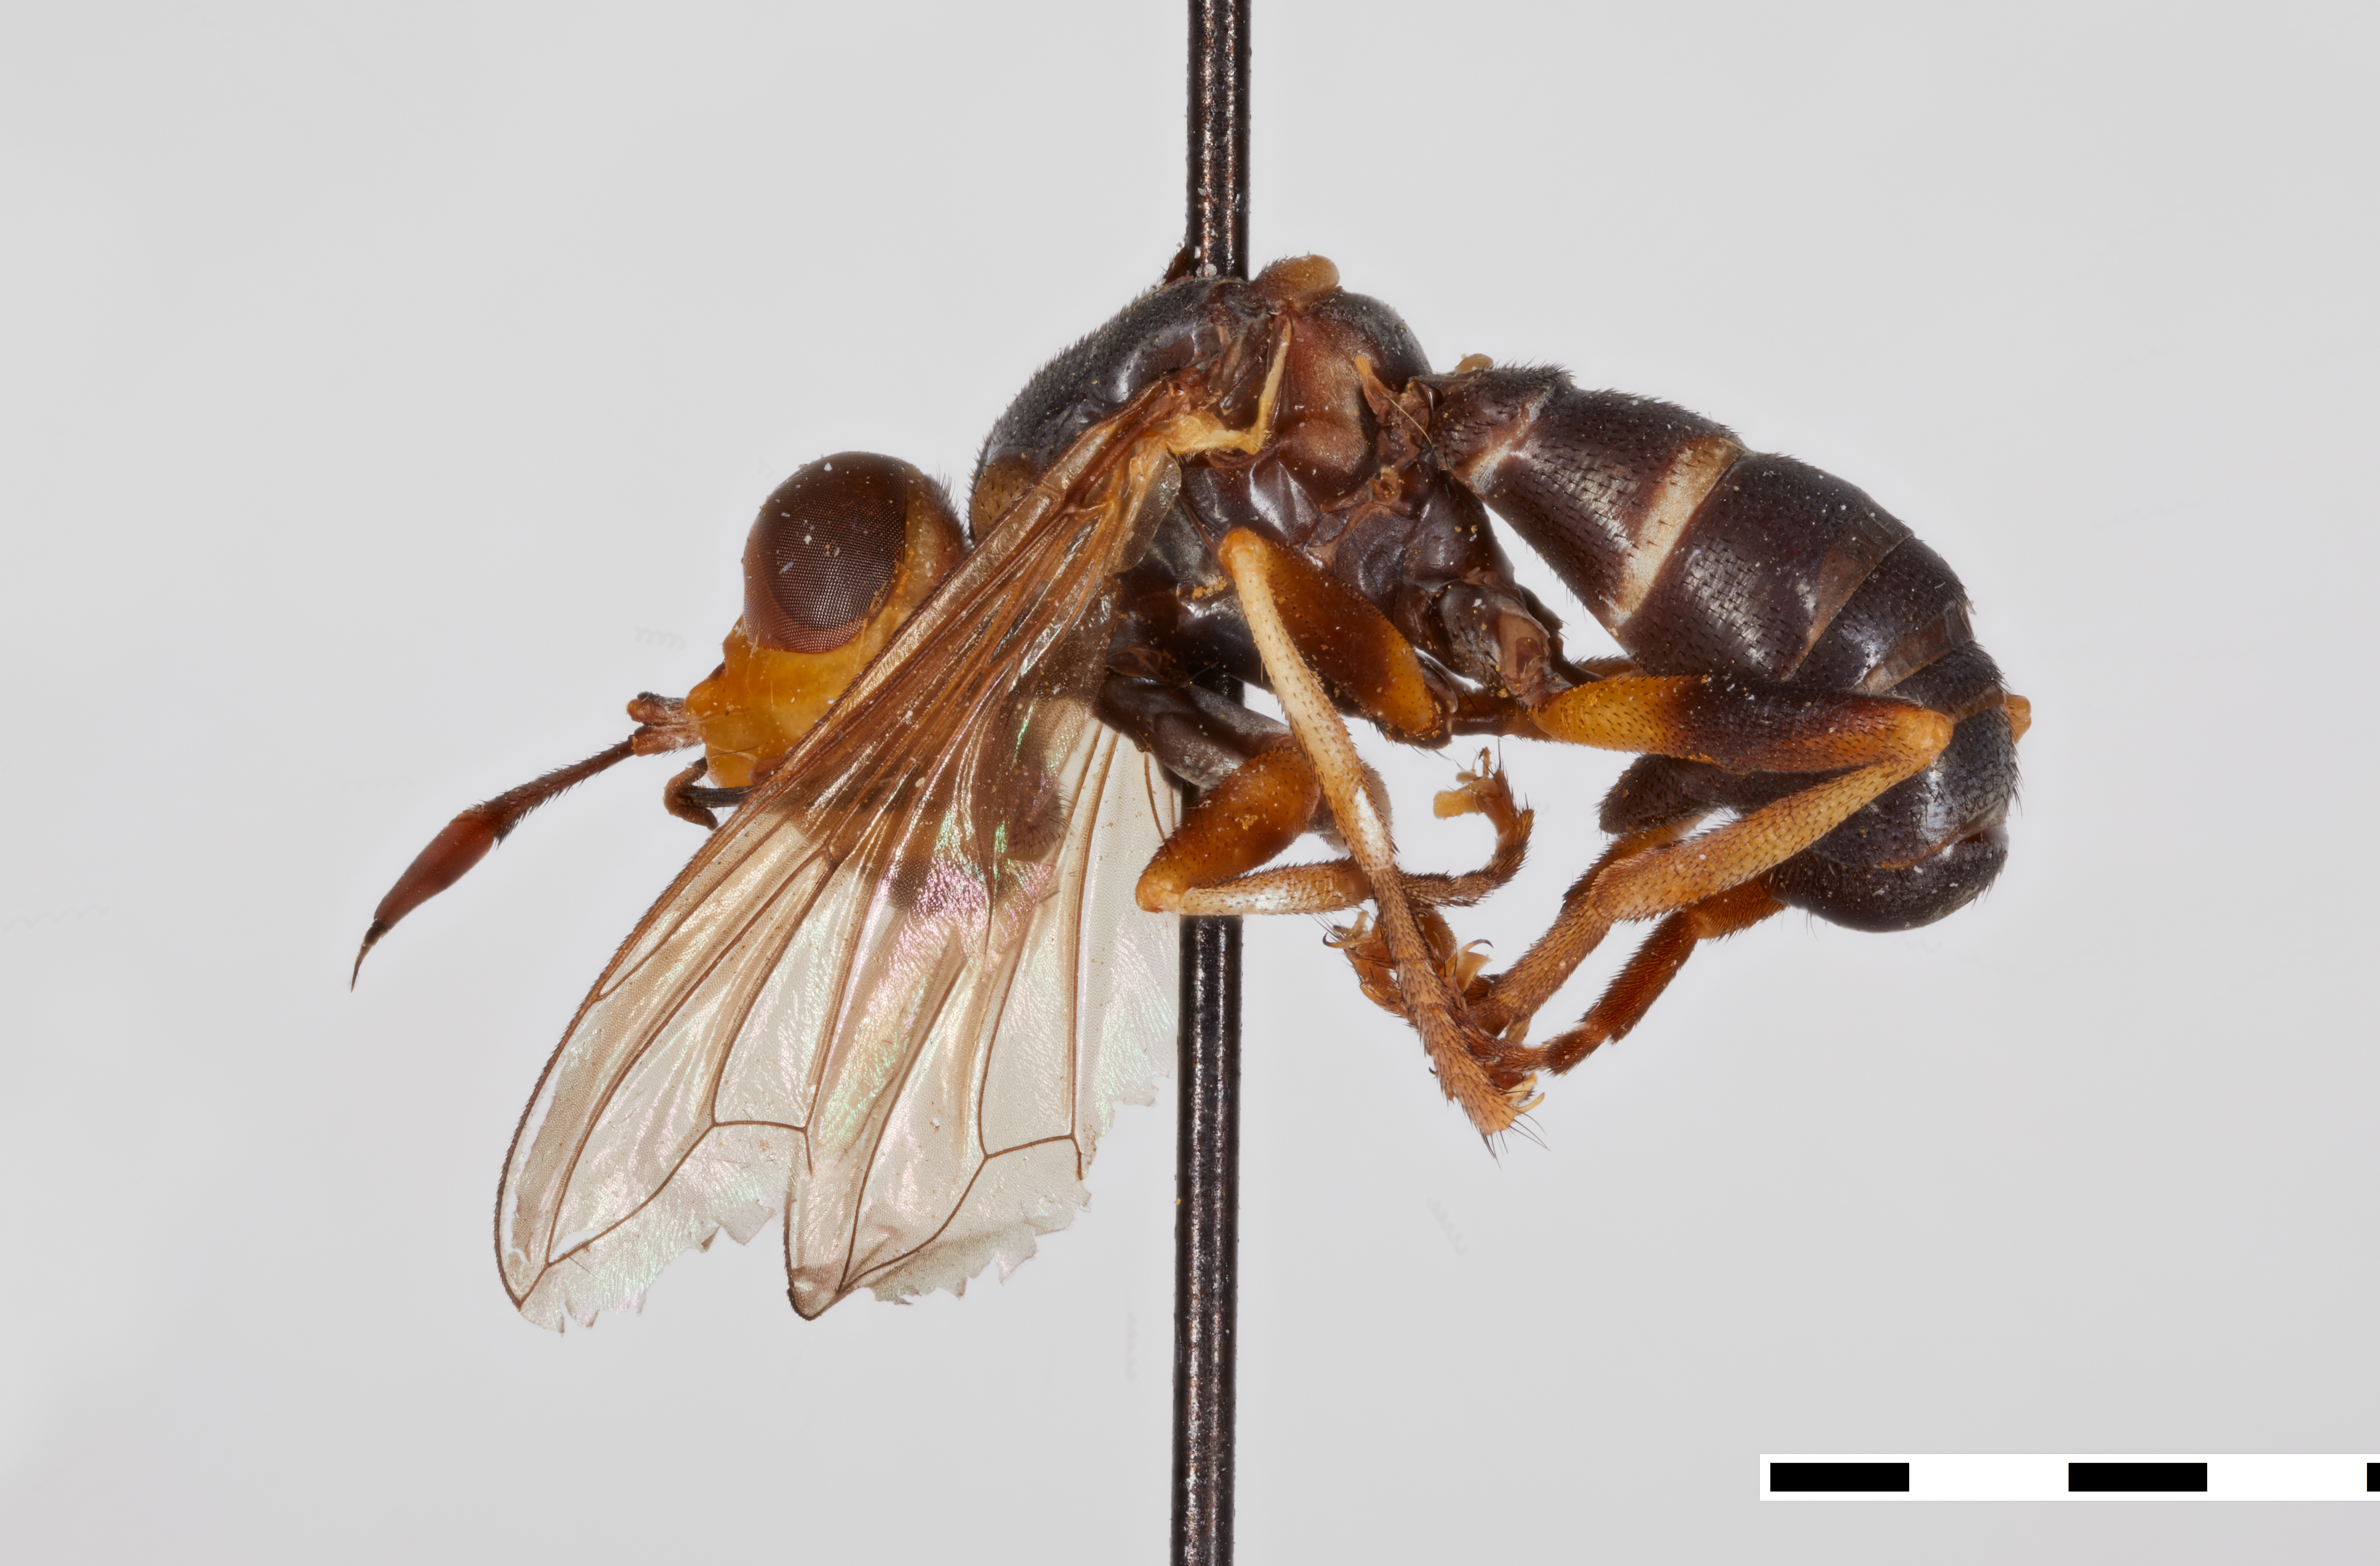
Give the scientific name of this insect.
Abrachyglossum cockerelli
